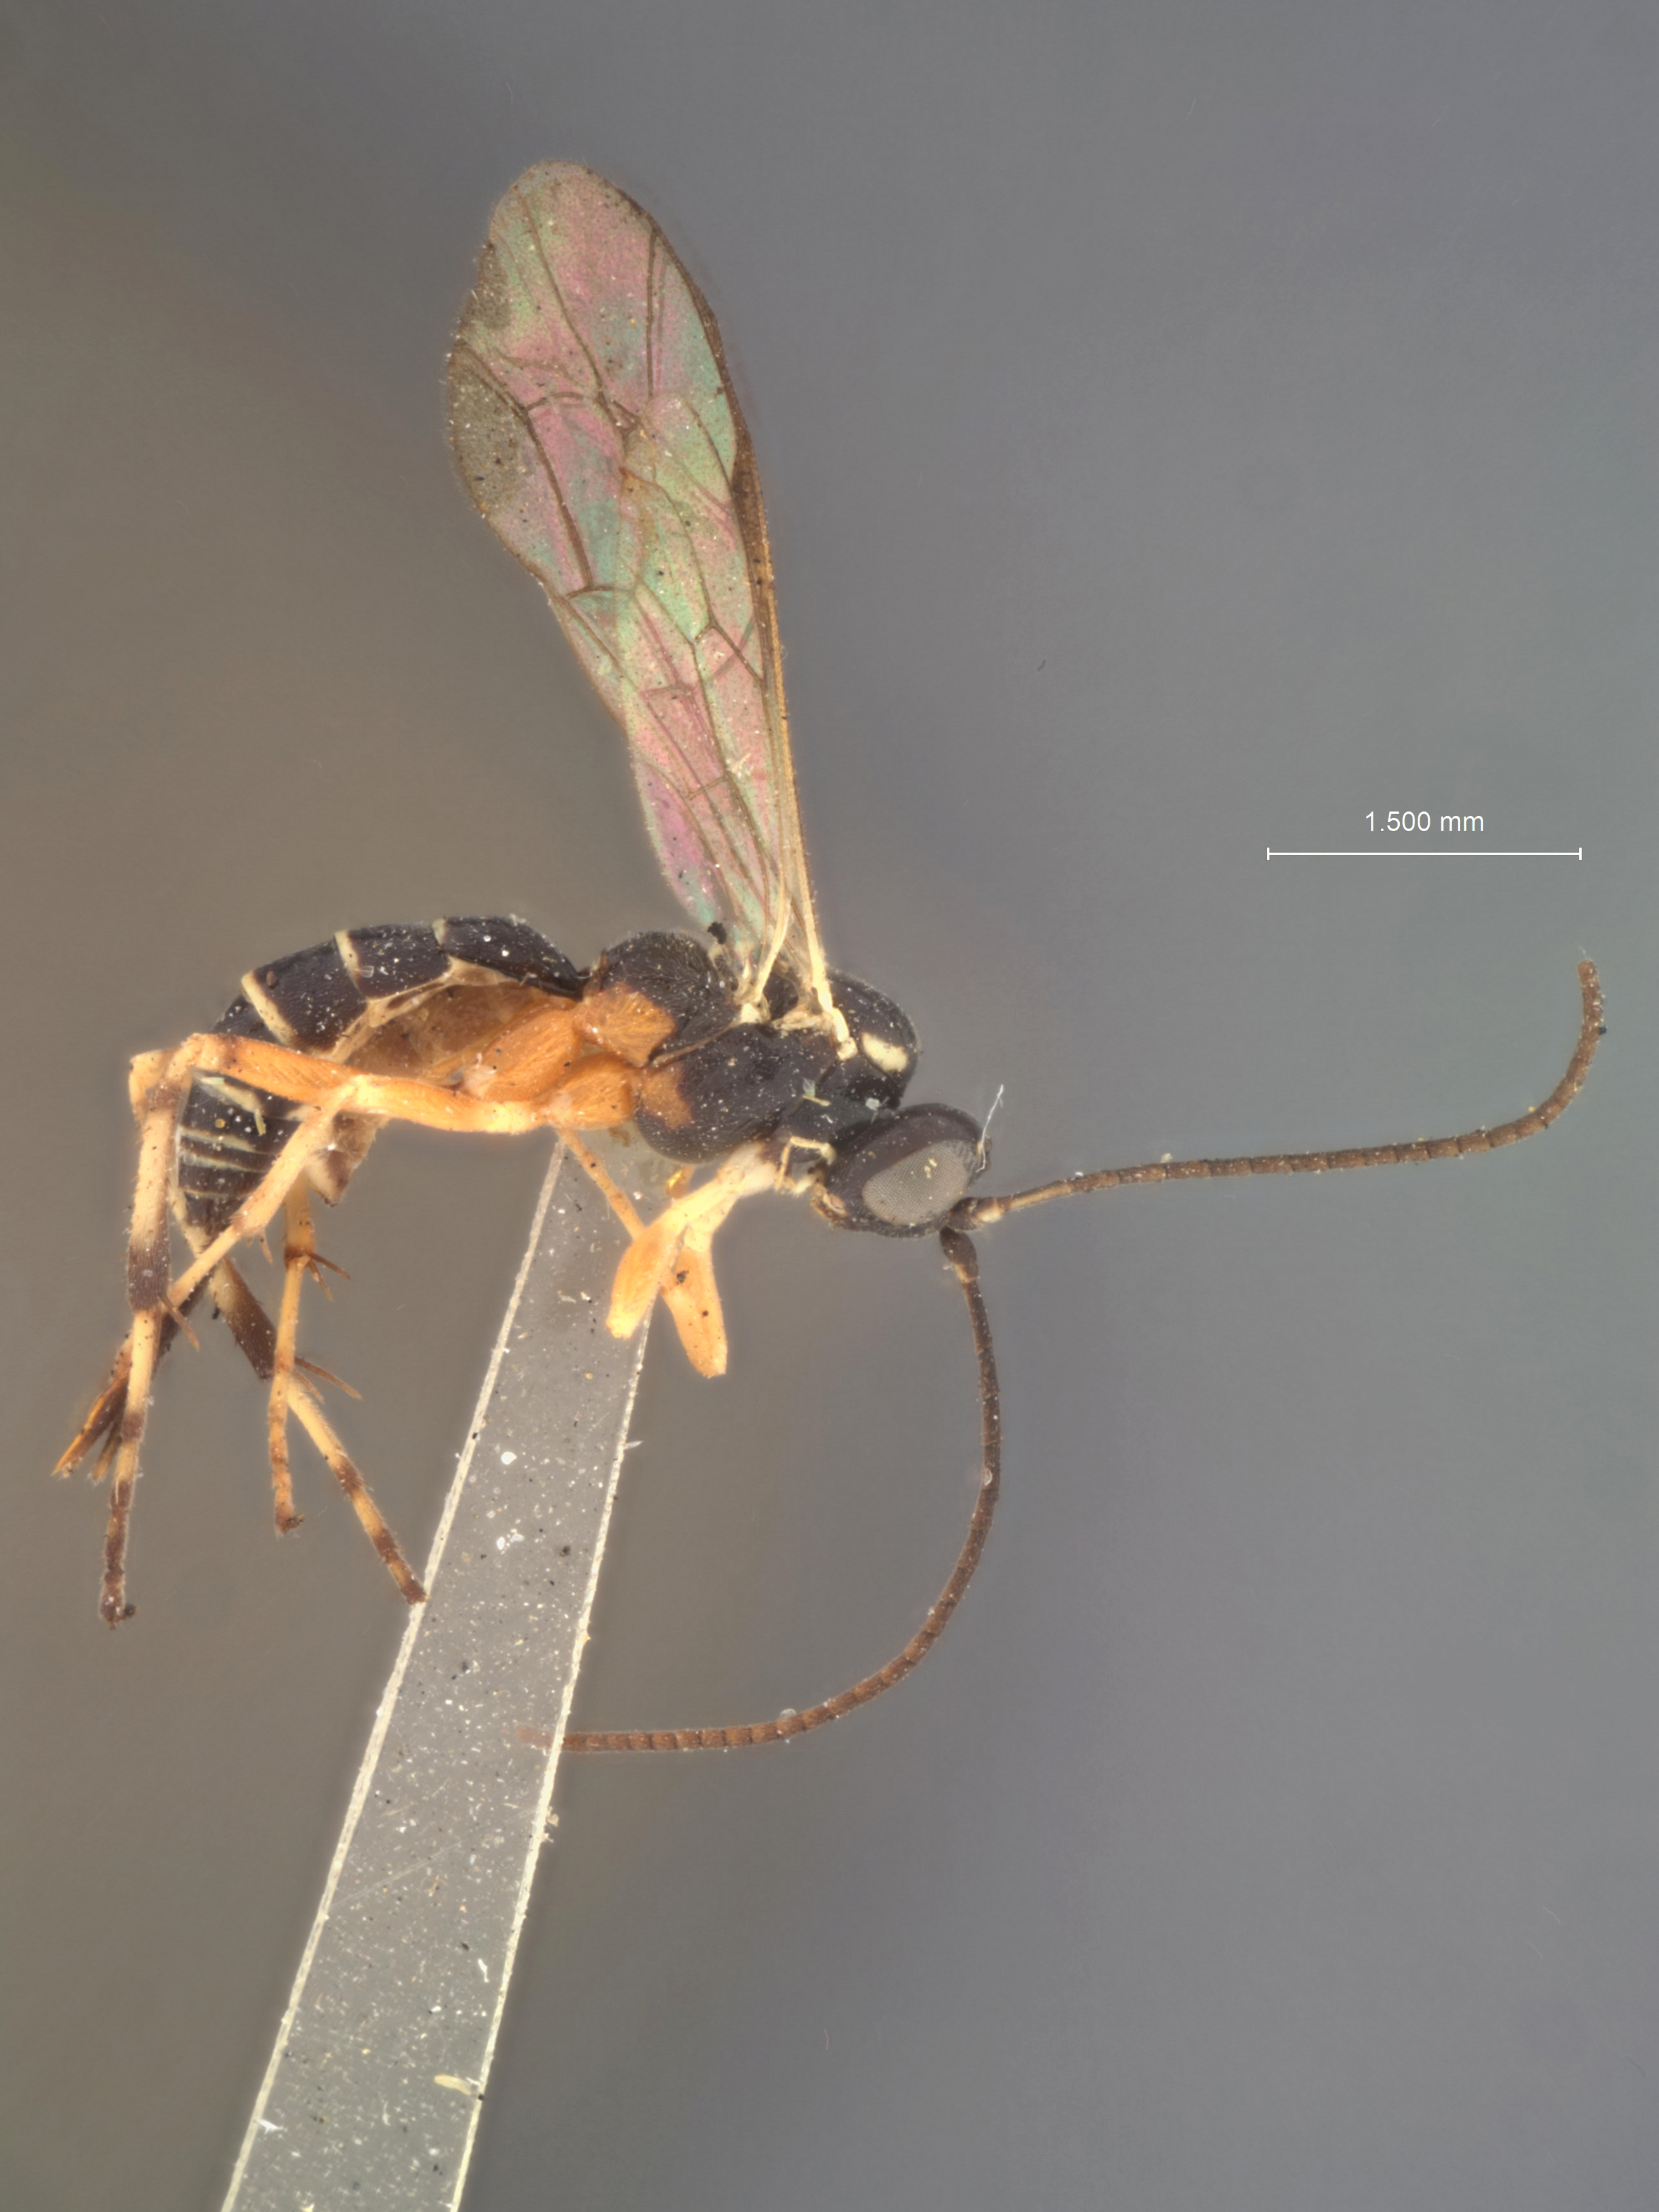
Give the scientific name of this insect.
Phytodietus parvus
